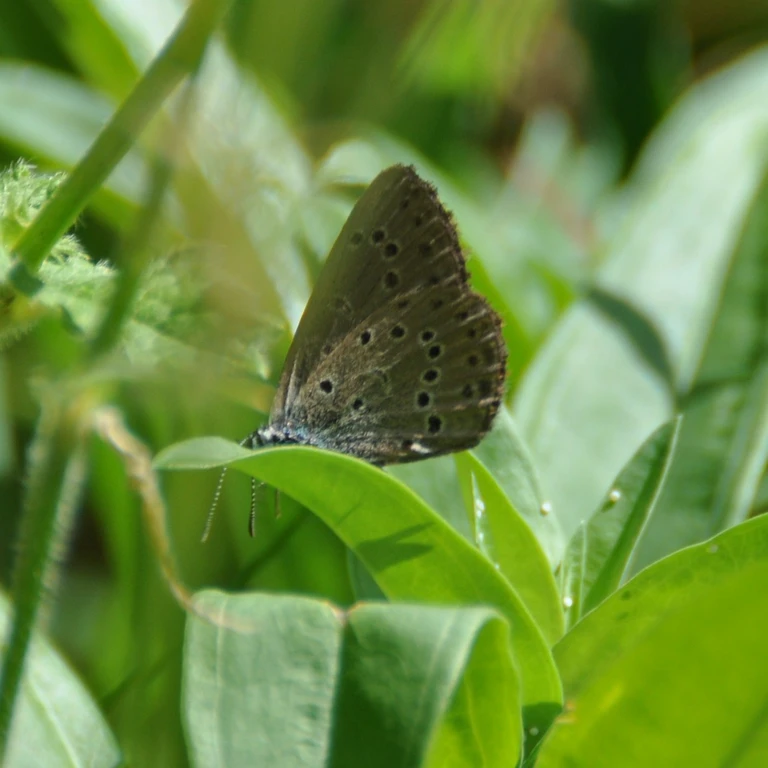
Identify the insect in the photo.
Phengaris alcon/rebeli
